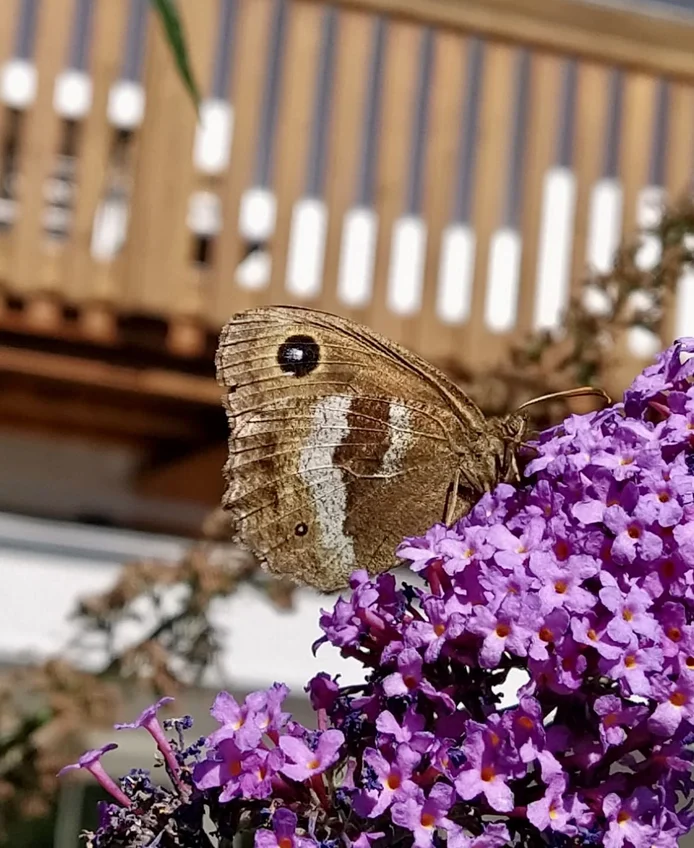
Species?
Minois dryas
